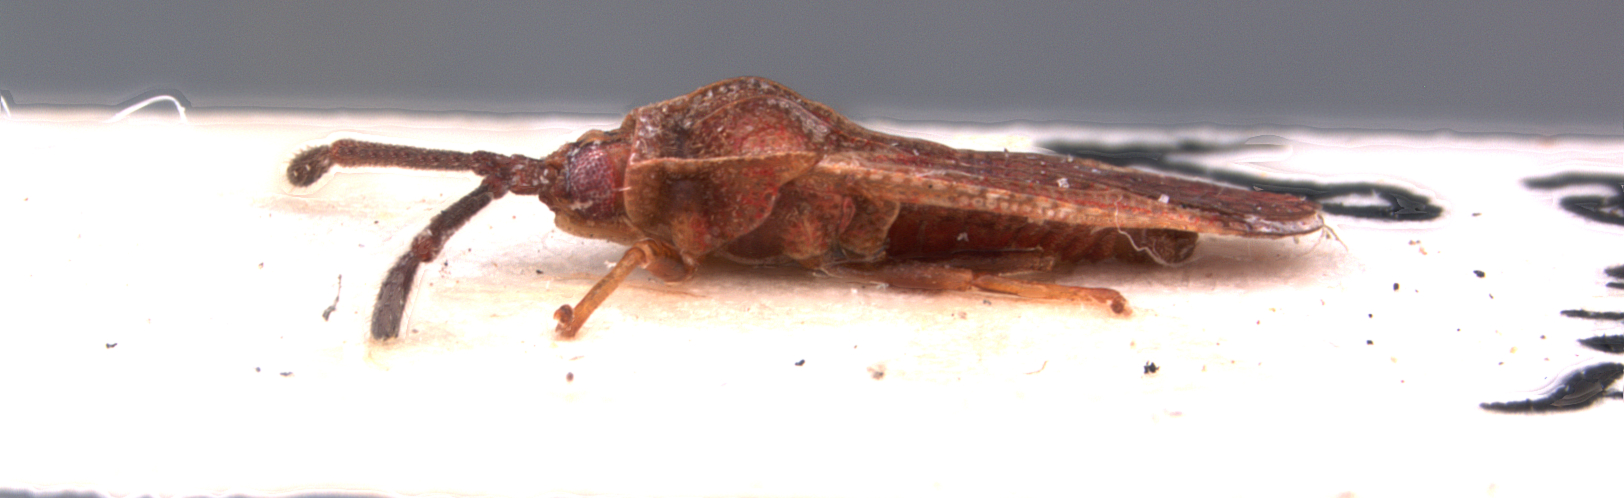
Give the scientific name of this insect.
Paracopium caledonicum
